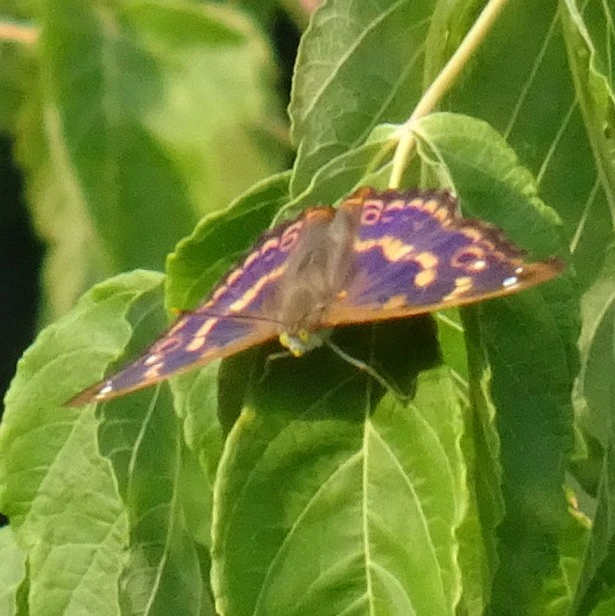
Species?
Apatura ilia
